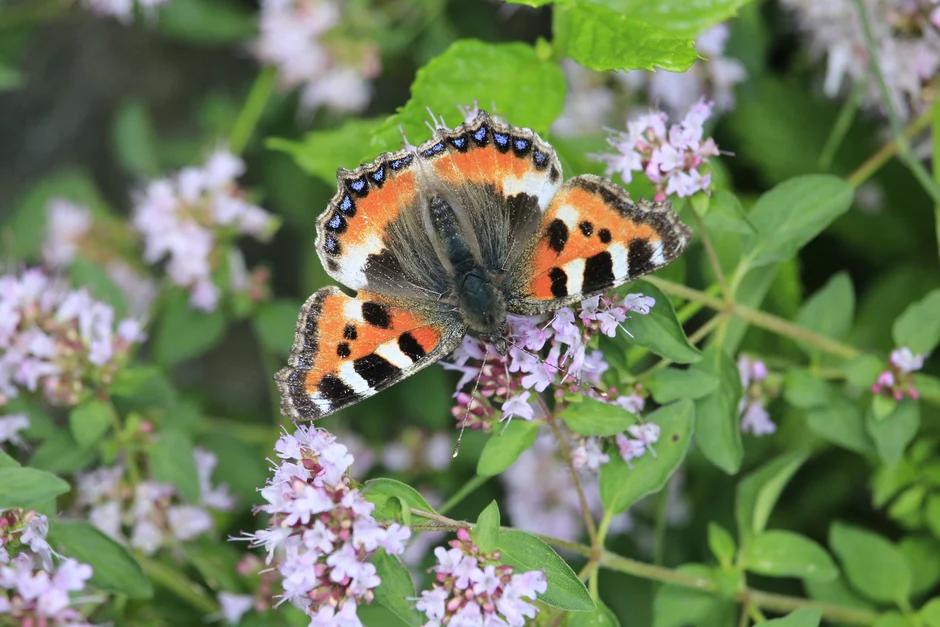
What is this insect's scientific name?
Aglais urticae
